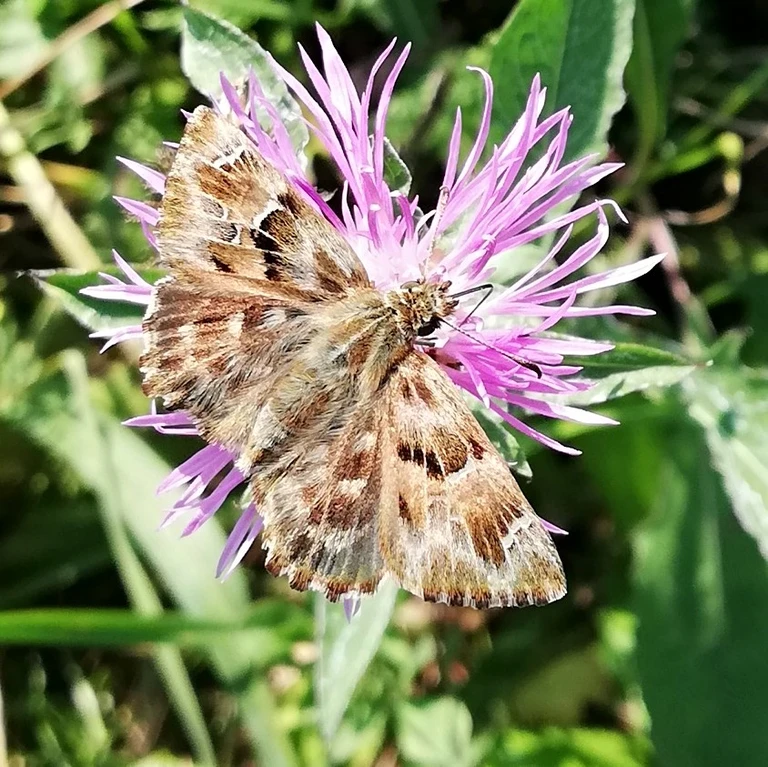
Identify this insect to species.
Carcharodus alceae
